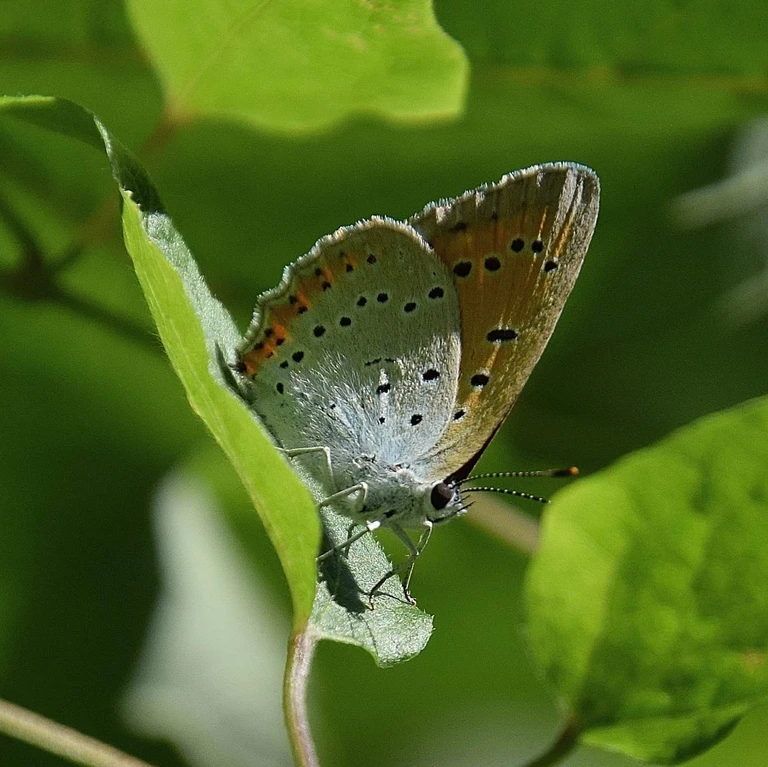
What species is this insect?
Lycaena dispar
